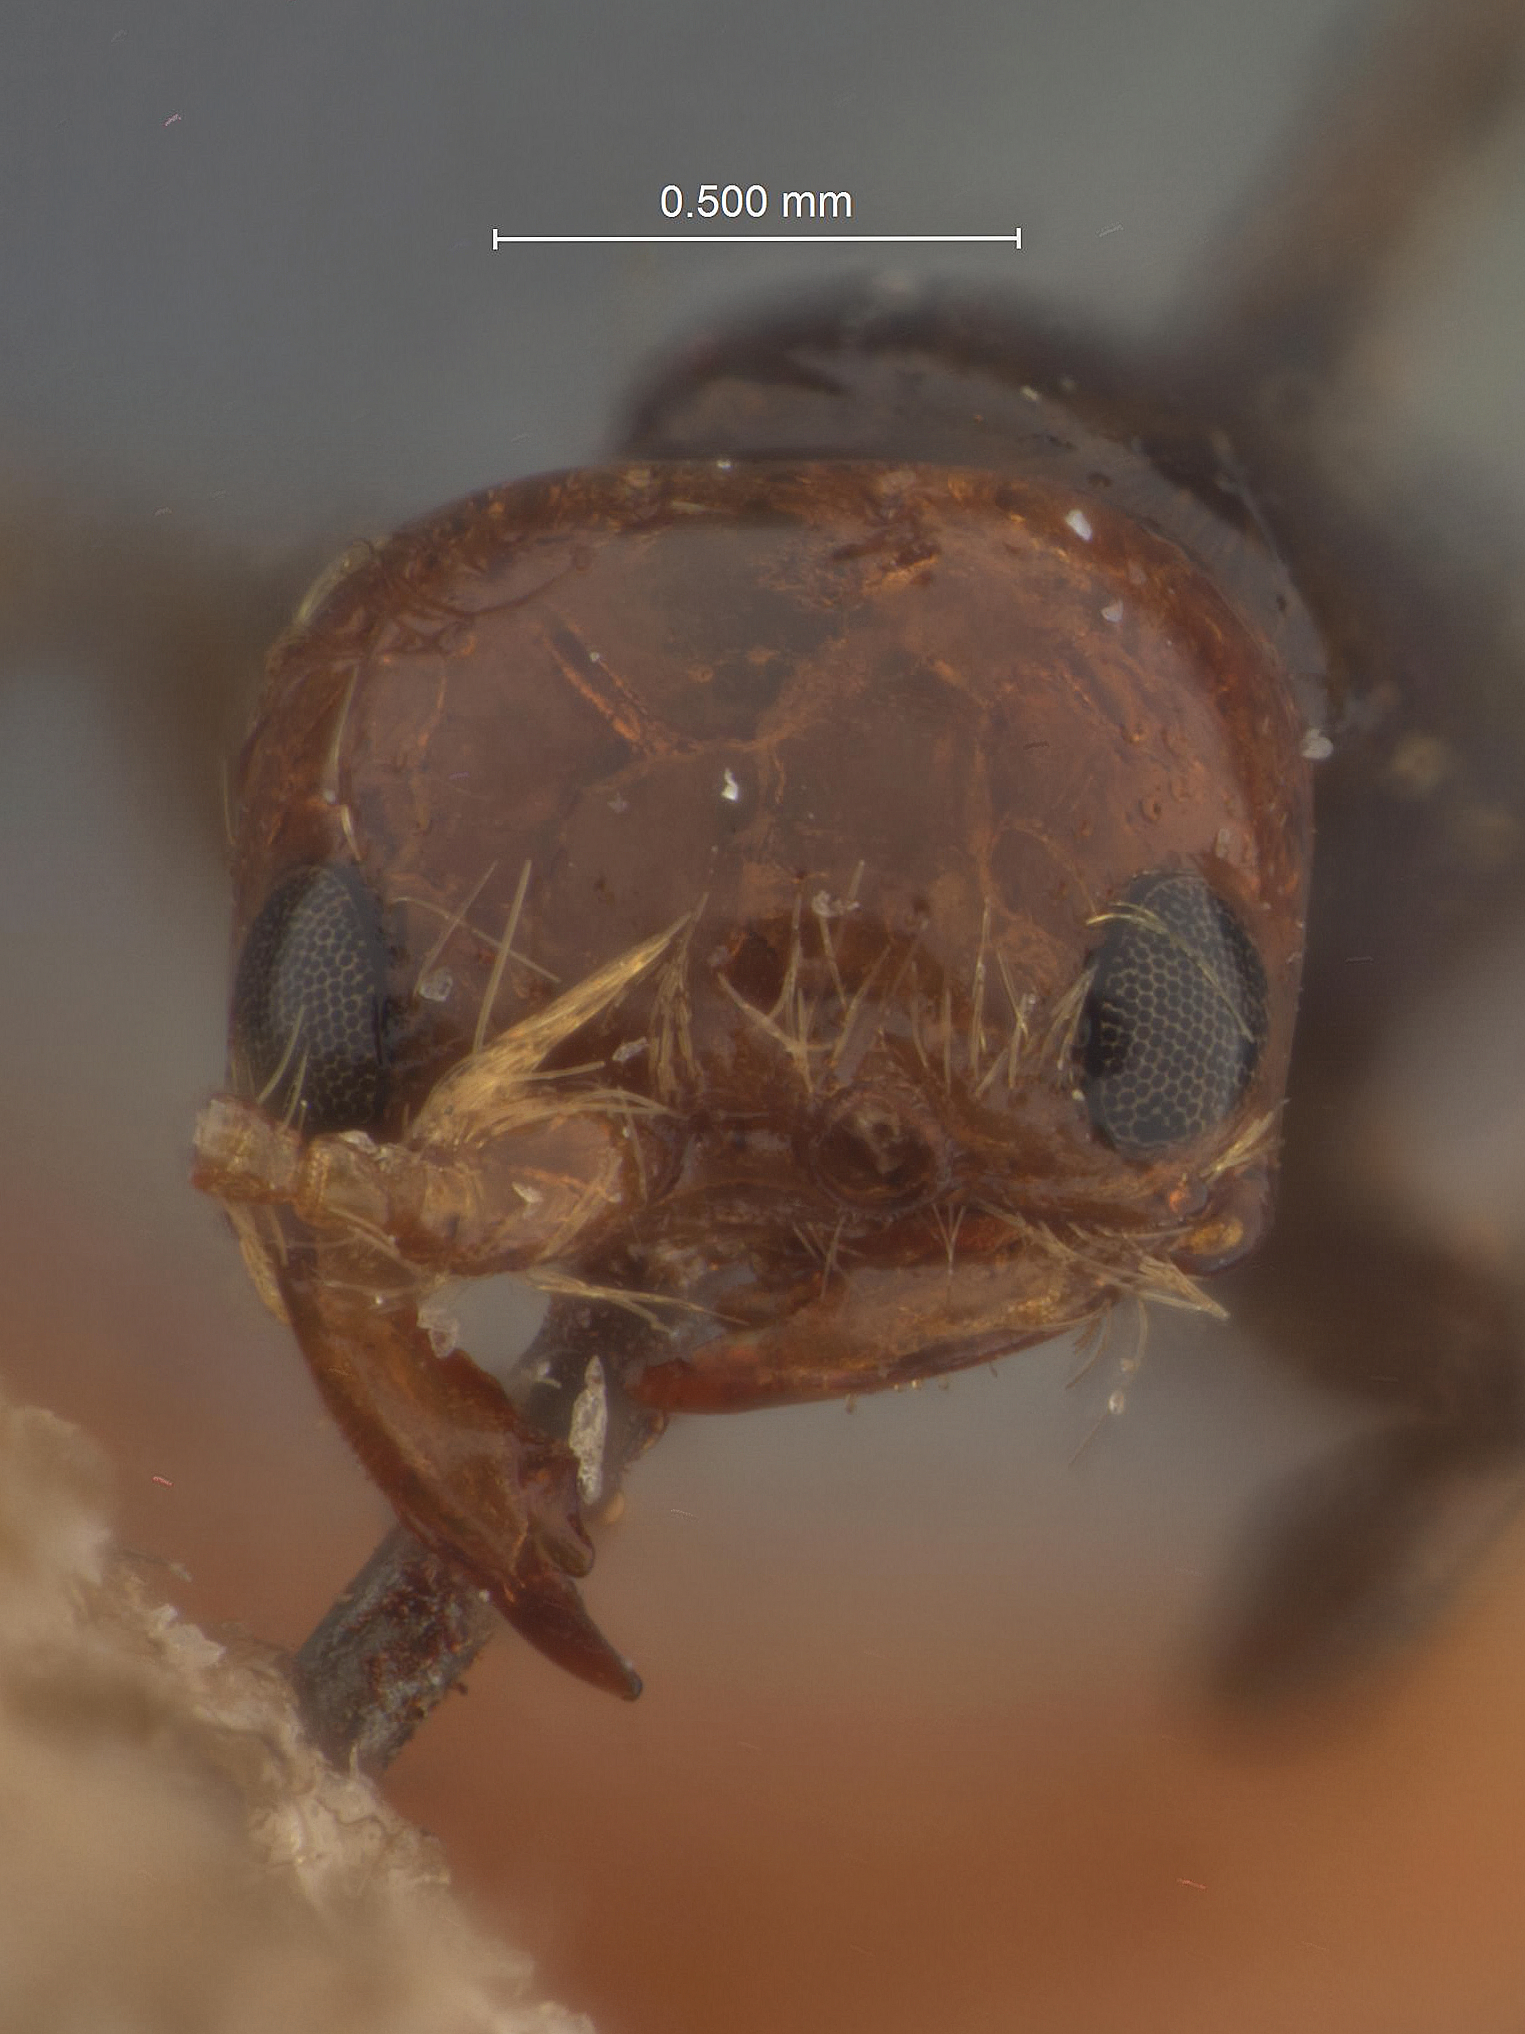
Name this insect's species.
Glyptometopa americana
